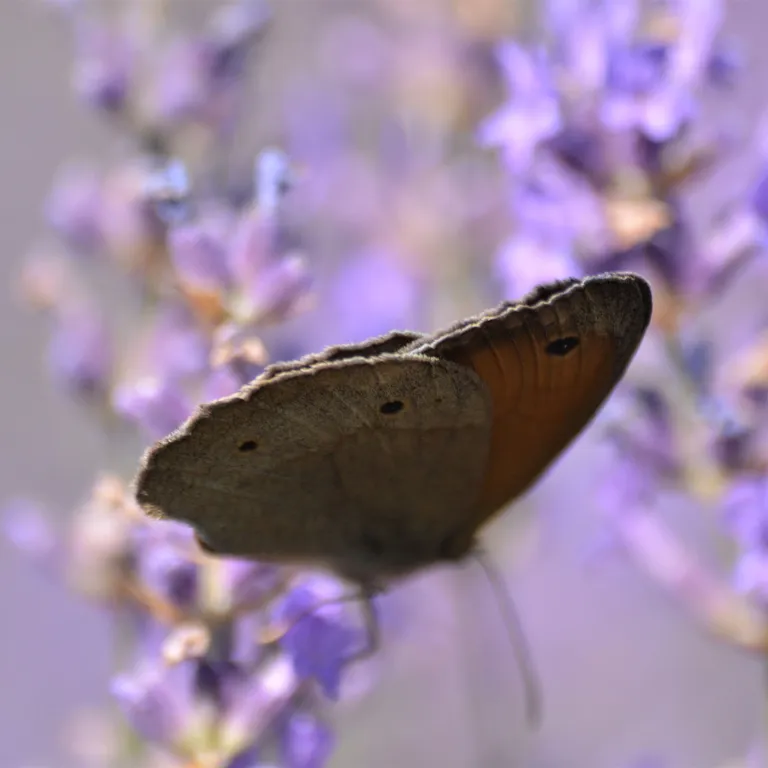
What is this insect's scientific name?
Maniola jurtina
